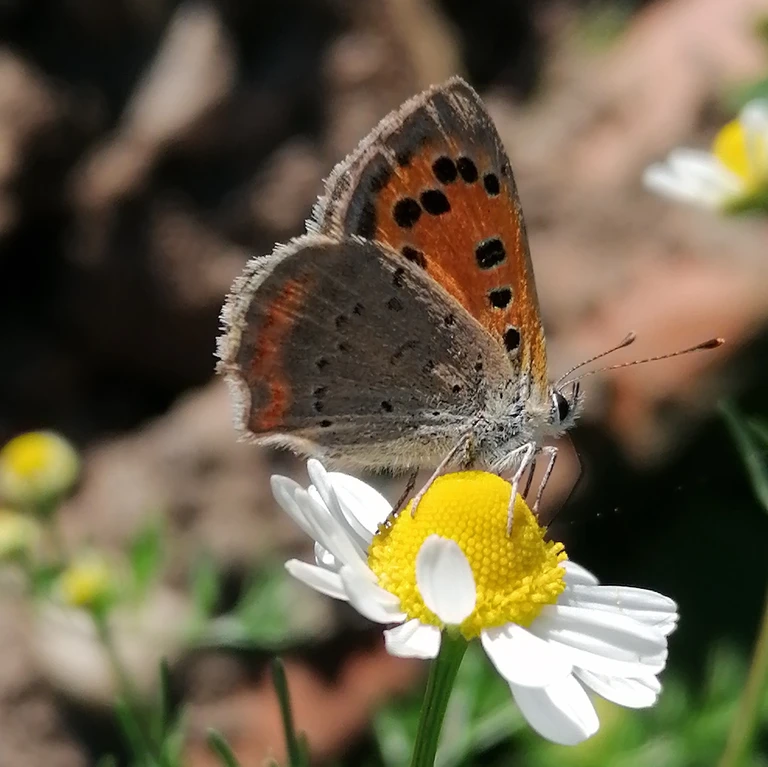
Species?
Lycaena phlaeas
